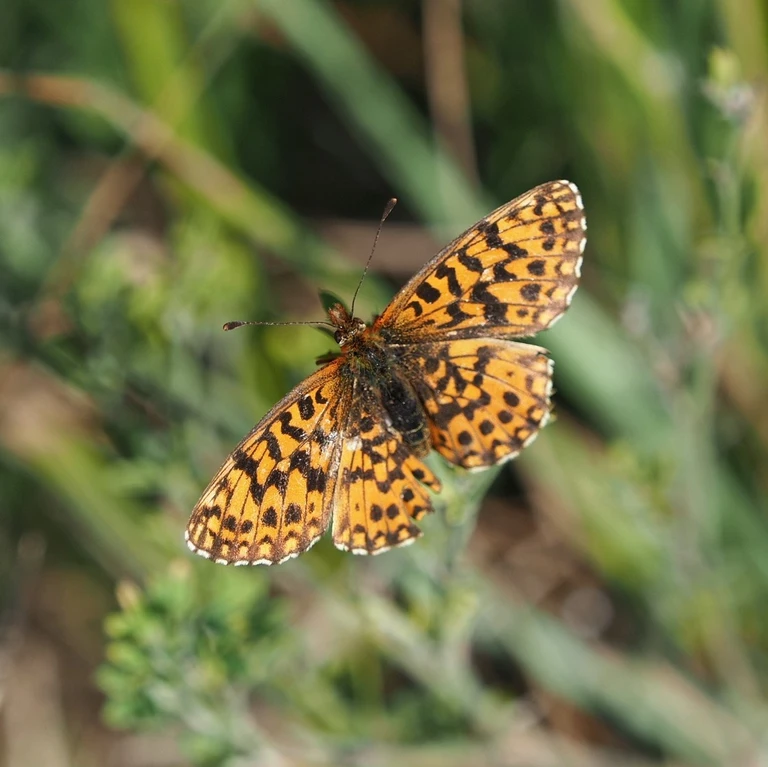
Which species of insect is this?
Boloria dia
